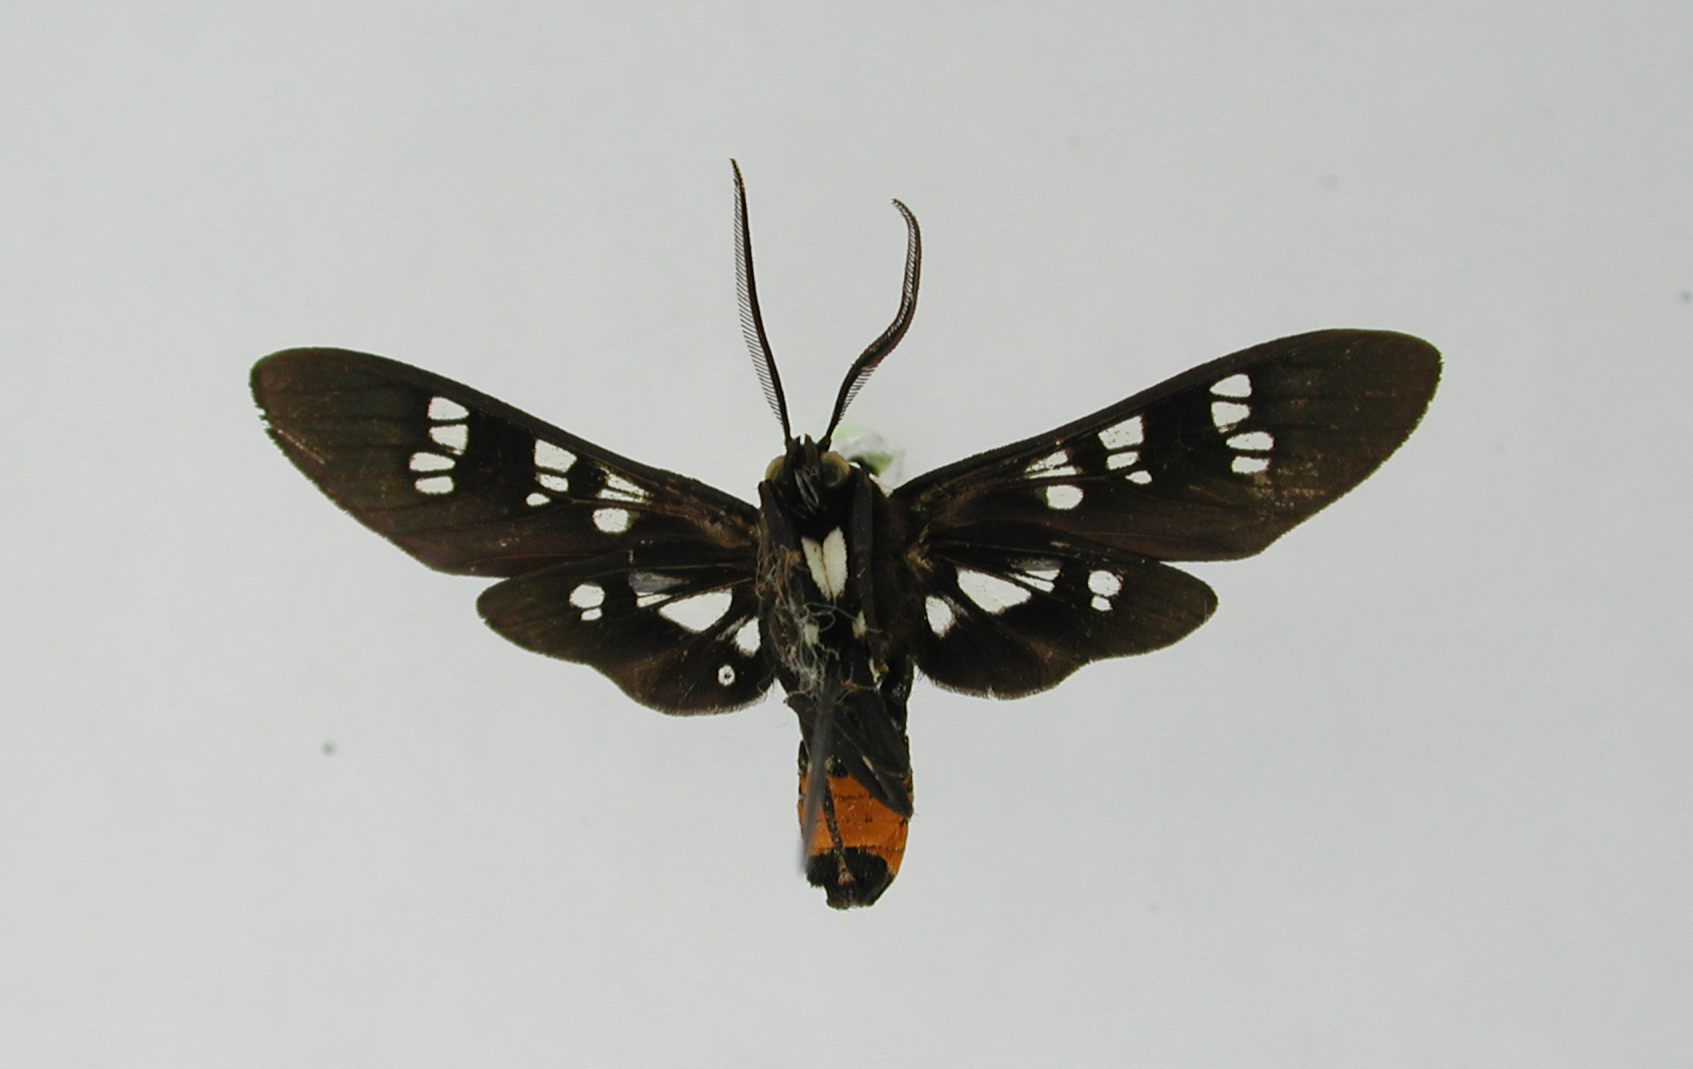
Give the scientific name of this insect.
Chlorostola anusia
